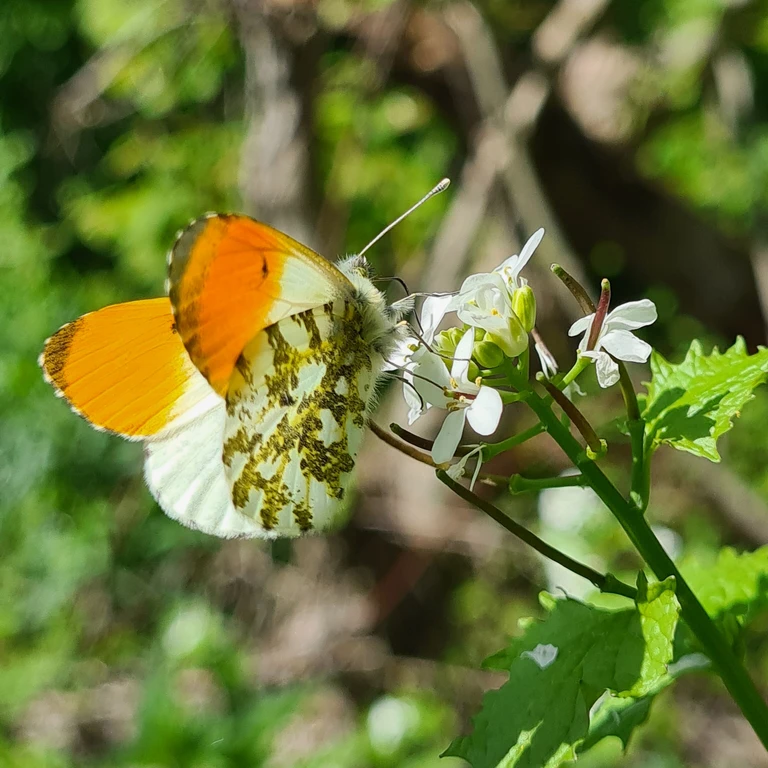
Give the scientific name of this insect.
Anthocharis cardamines
